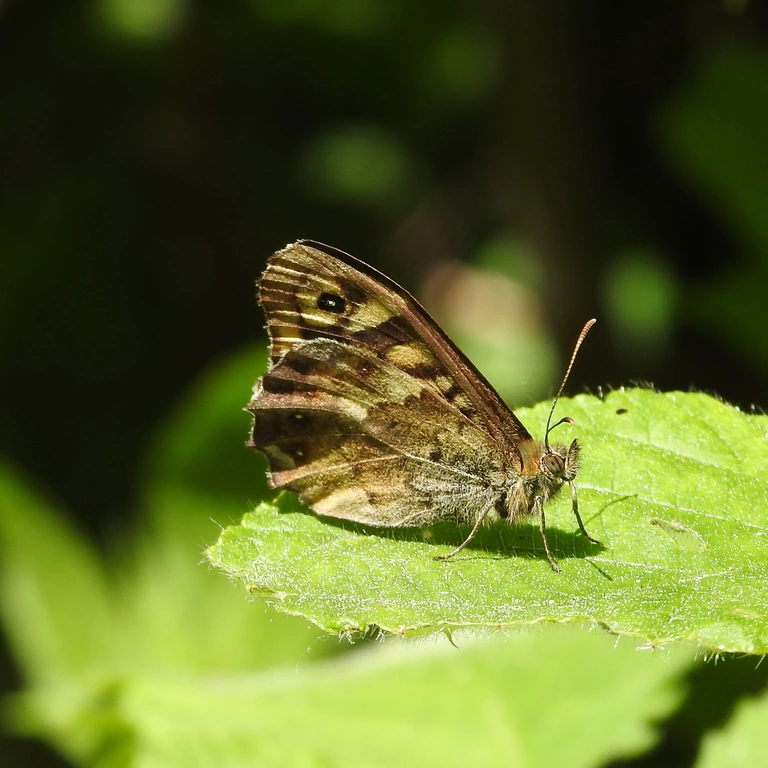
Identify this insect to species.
Pararge aegeria
